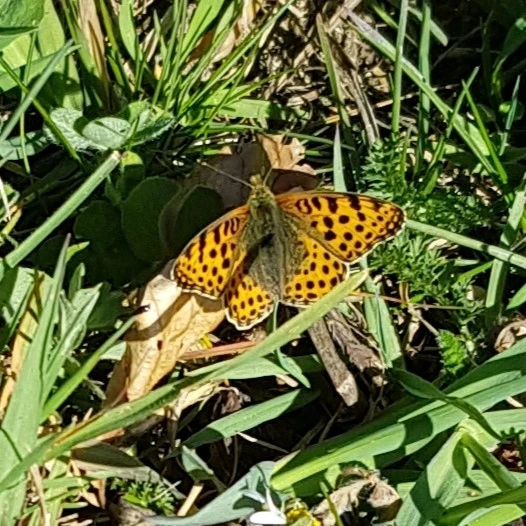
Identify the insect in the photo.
Issoria lathonia
